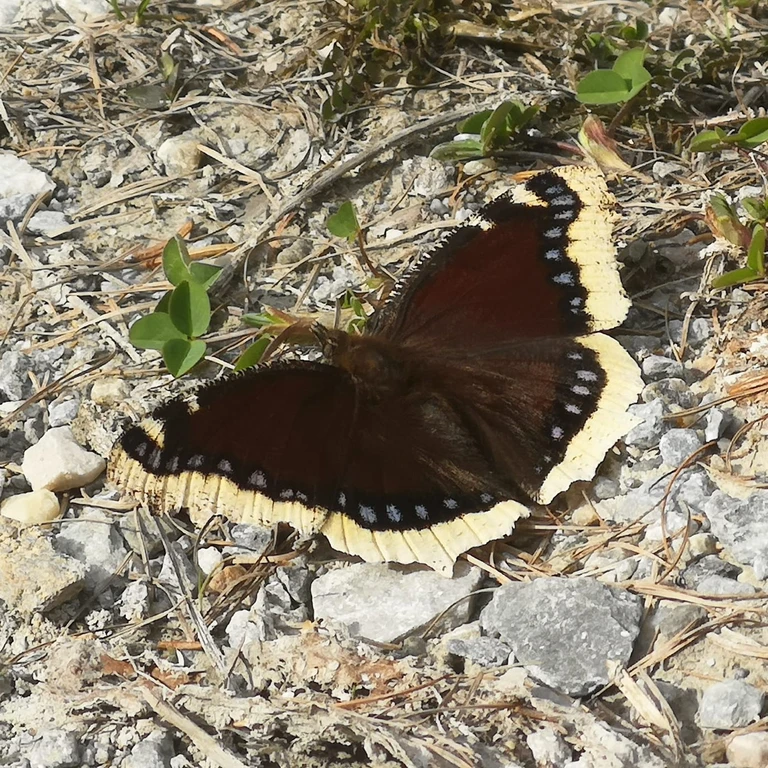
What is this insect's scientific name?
Nymphalis antiopa
